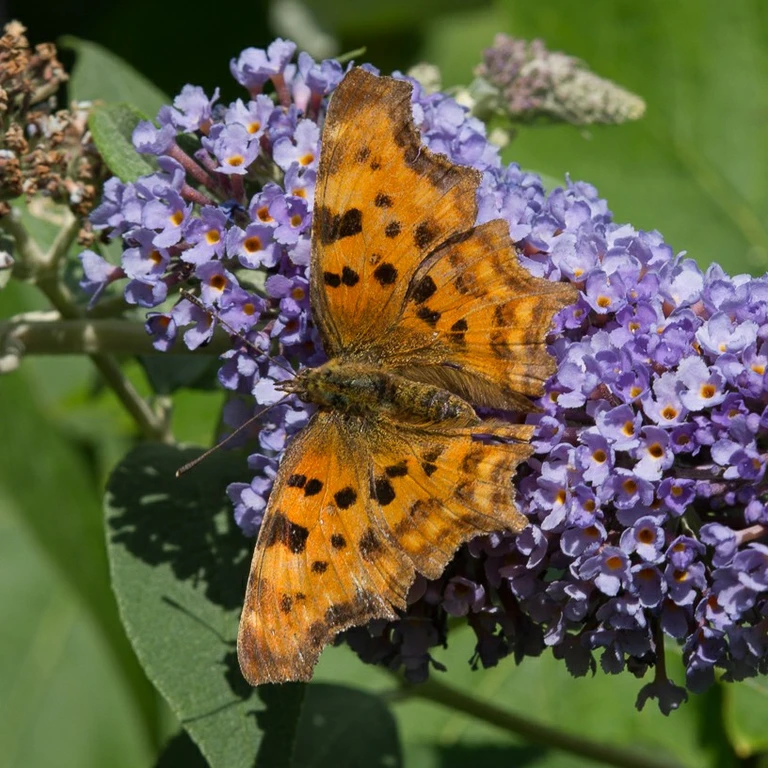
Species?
Polygonia c-album
